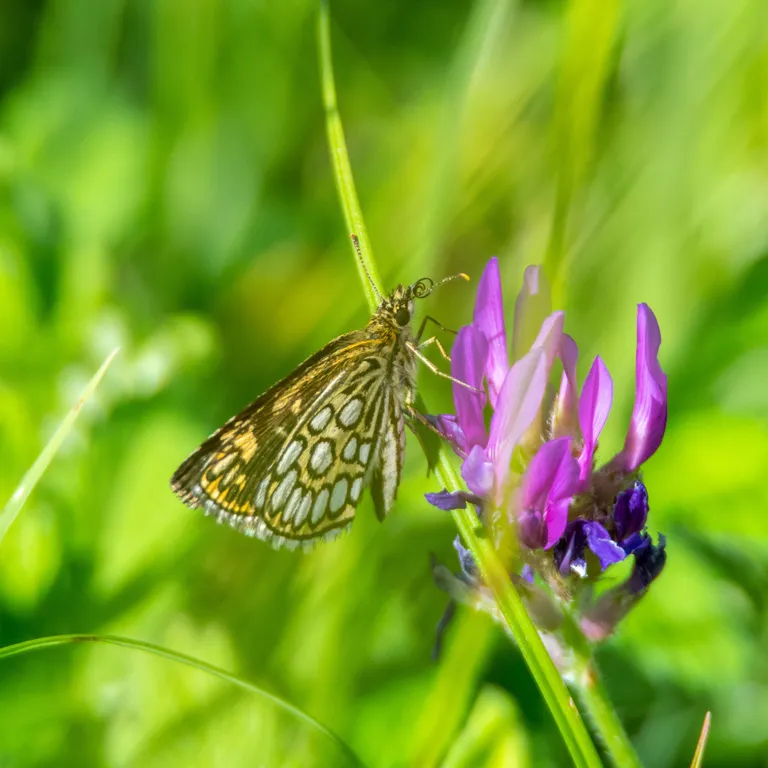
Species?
Heteropterus morpheus
